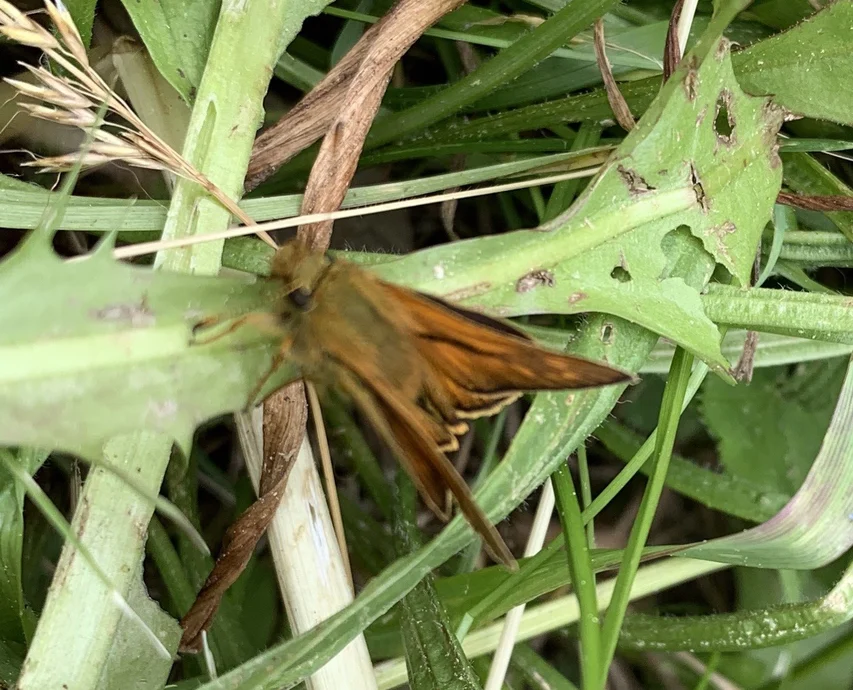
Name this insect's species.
Ochlodes sylvanus (also Ochlodes venata)
